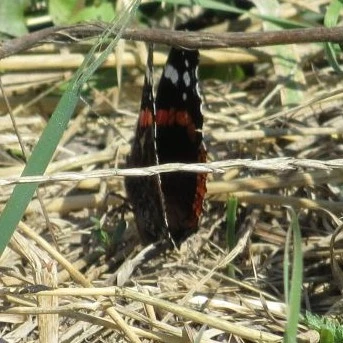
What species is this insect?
Vanessa atalanta
